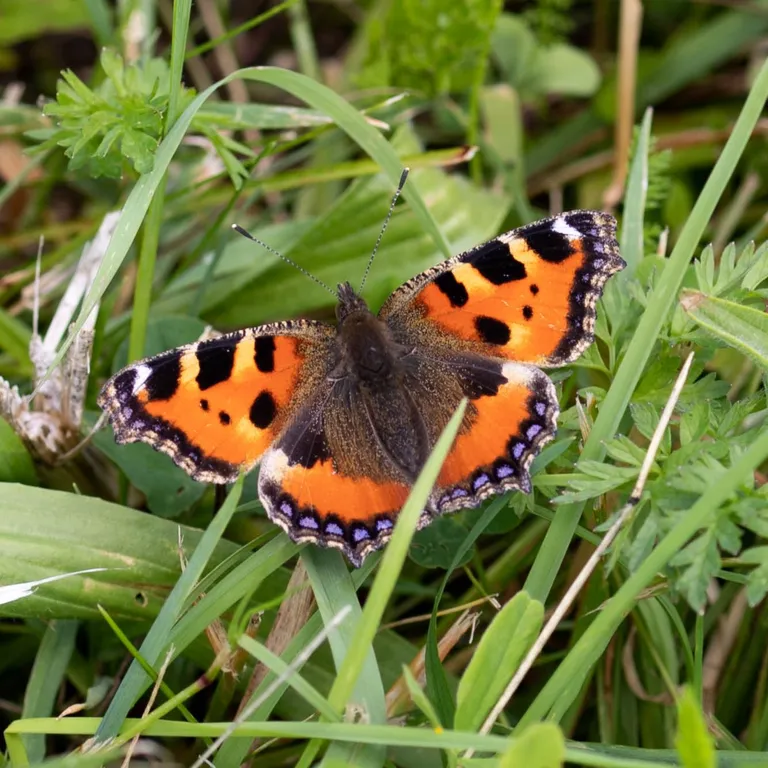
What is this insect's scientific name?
Aglais urticae
